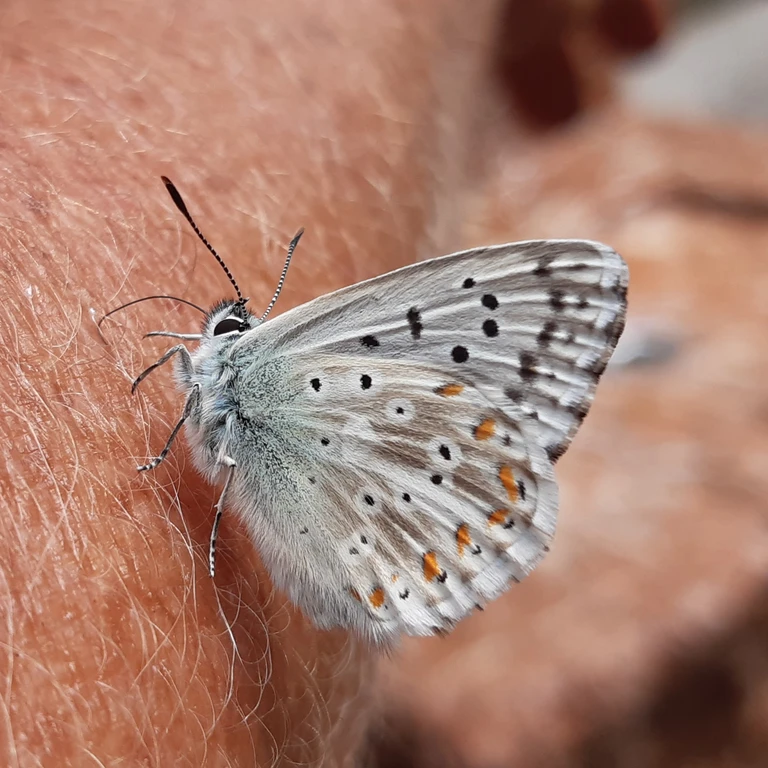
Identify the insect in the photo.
Lysandra coridon
